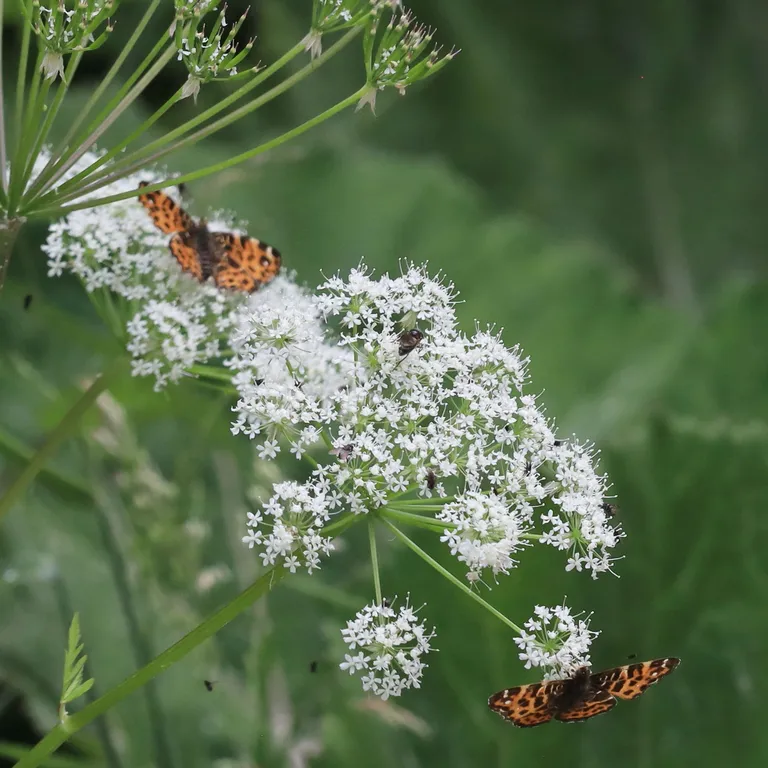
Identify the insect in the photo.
Araschnia levana
